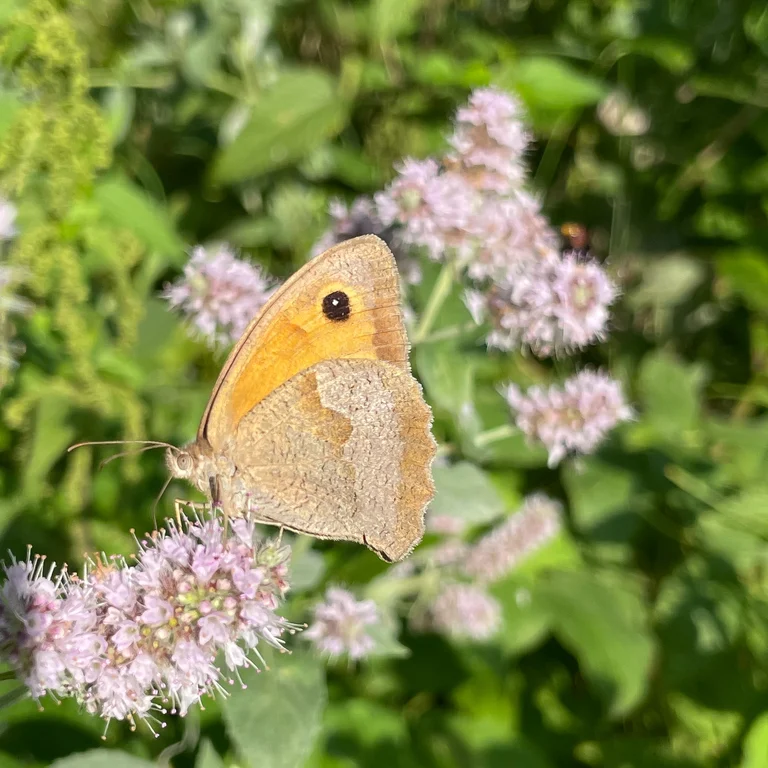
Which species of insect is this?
Maniola jurtina
